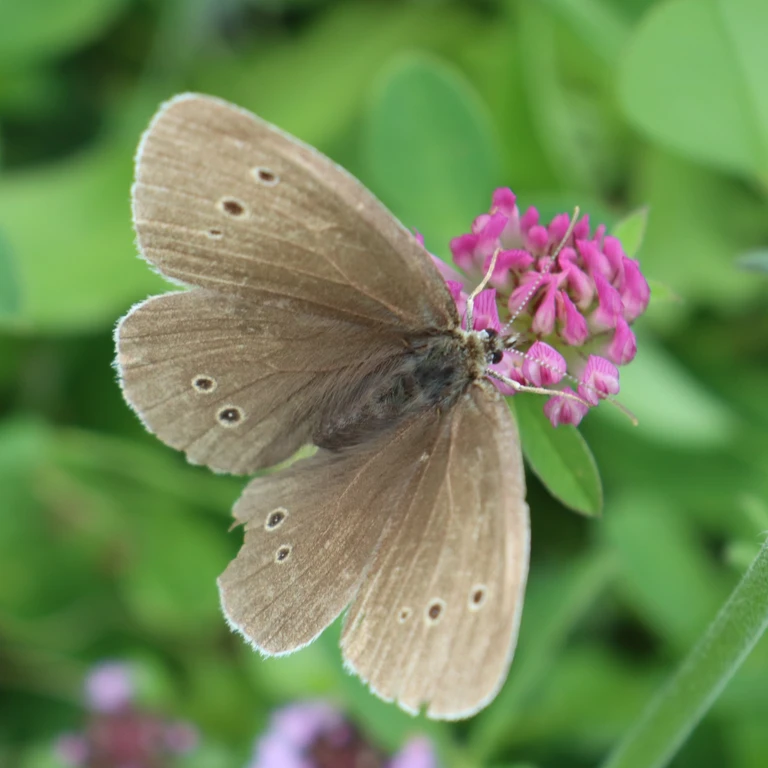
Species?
Aphantopus hyperantus
